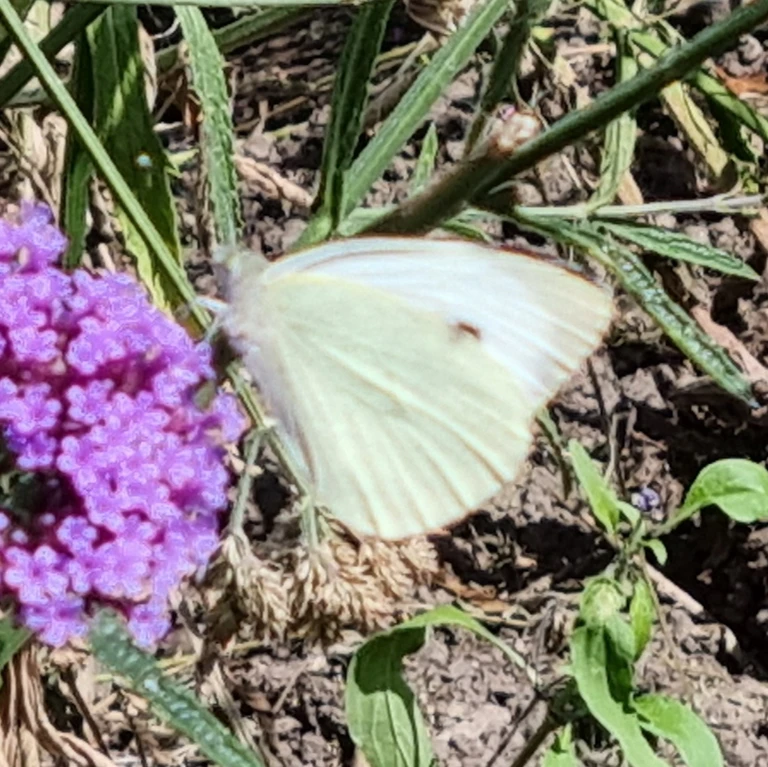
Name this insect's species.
Pieris brassicae
